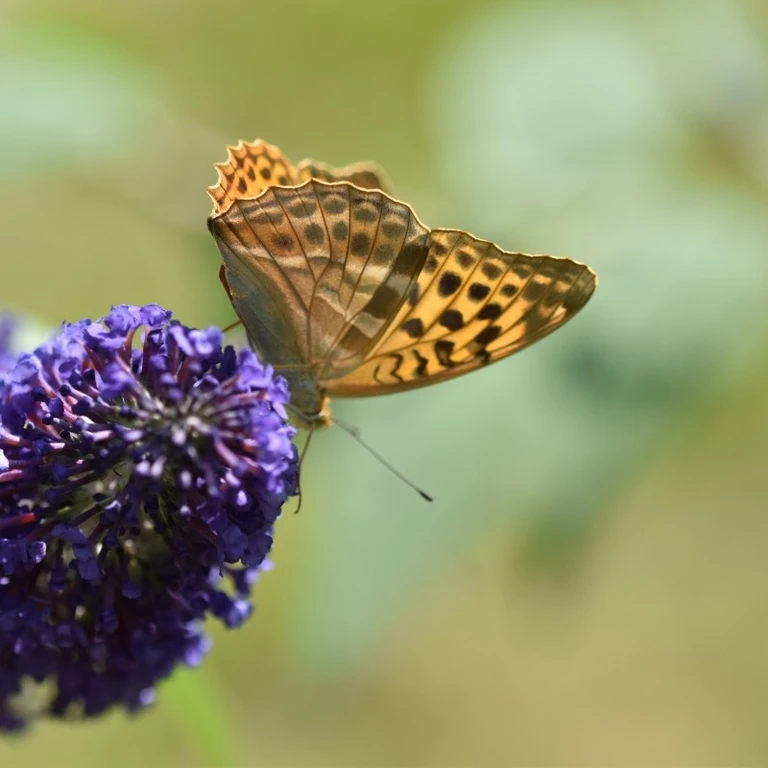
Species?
Argynnis paphia
